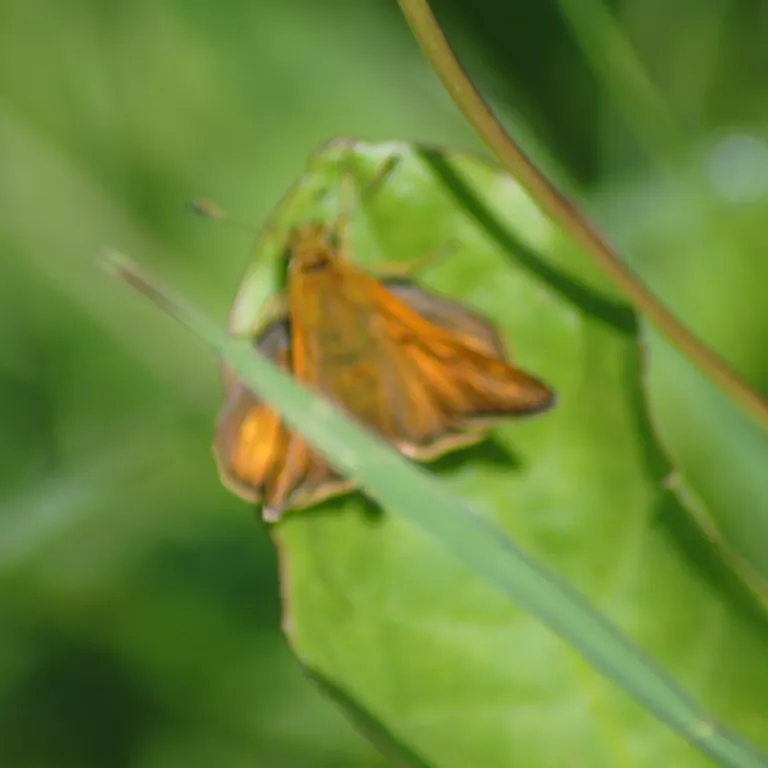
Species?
Ochlodes sylvanus (also Ochlodes venata)
